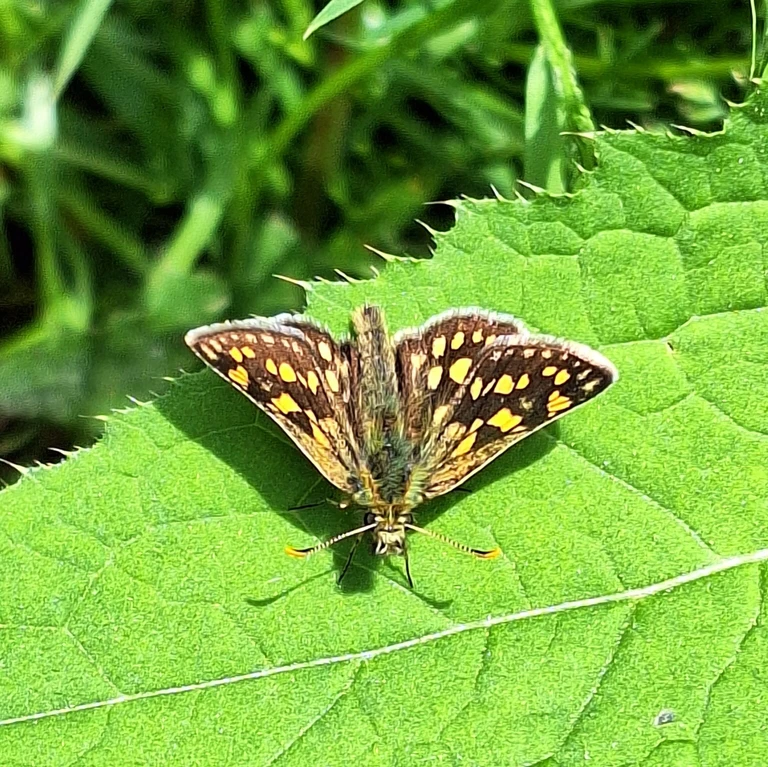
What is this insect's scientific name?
Carterocephalus palaemon
